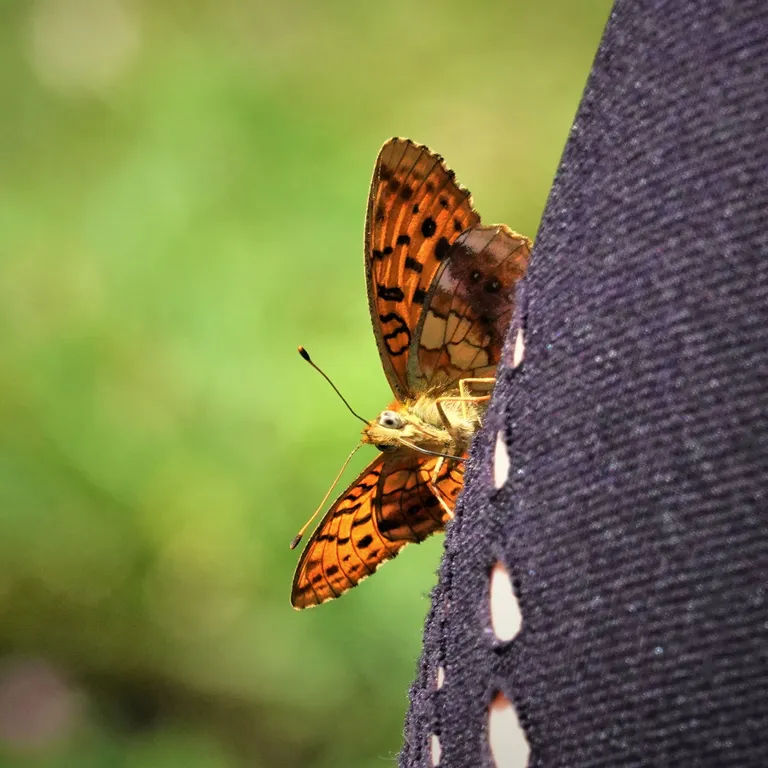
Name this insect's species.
Brenthis daphne
